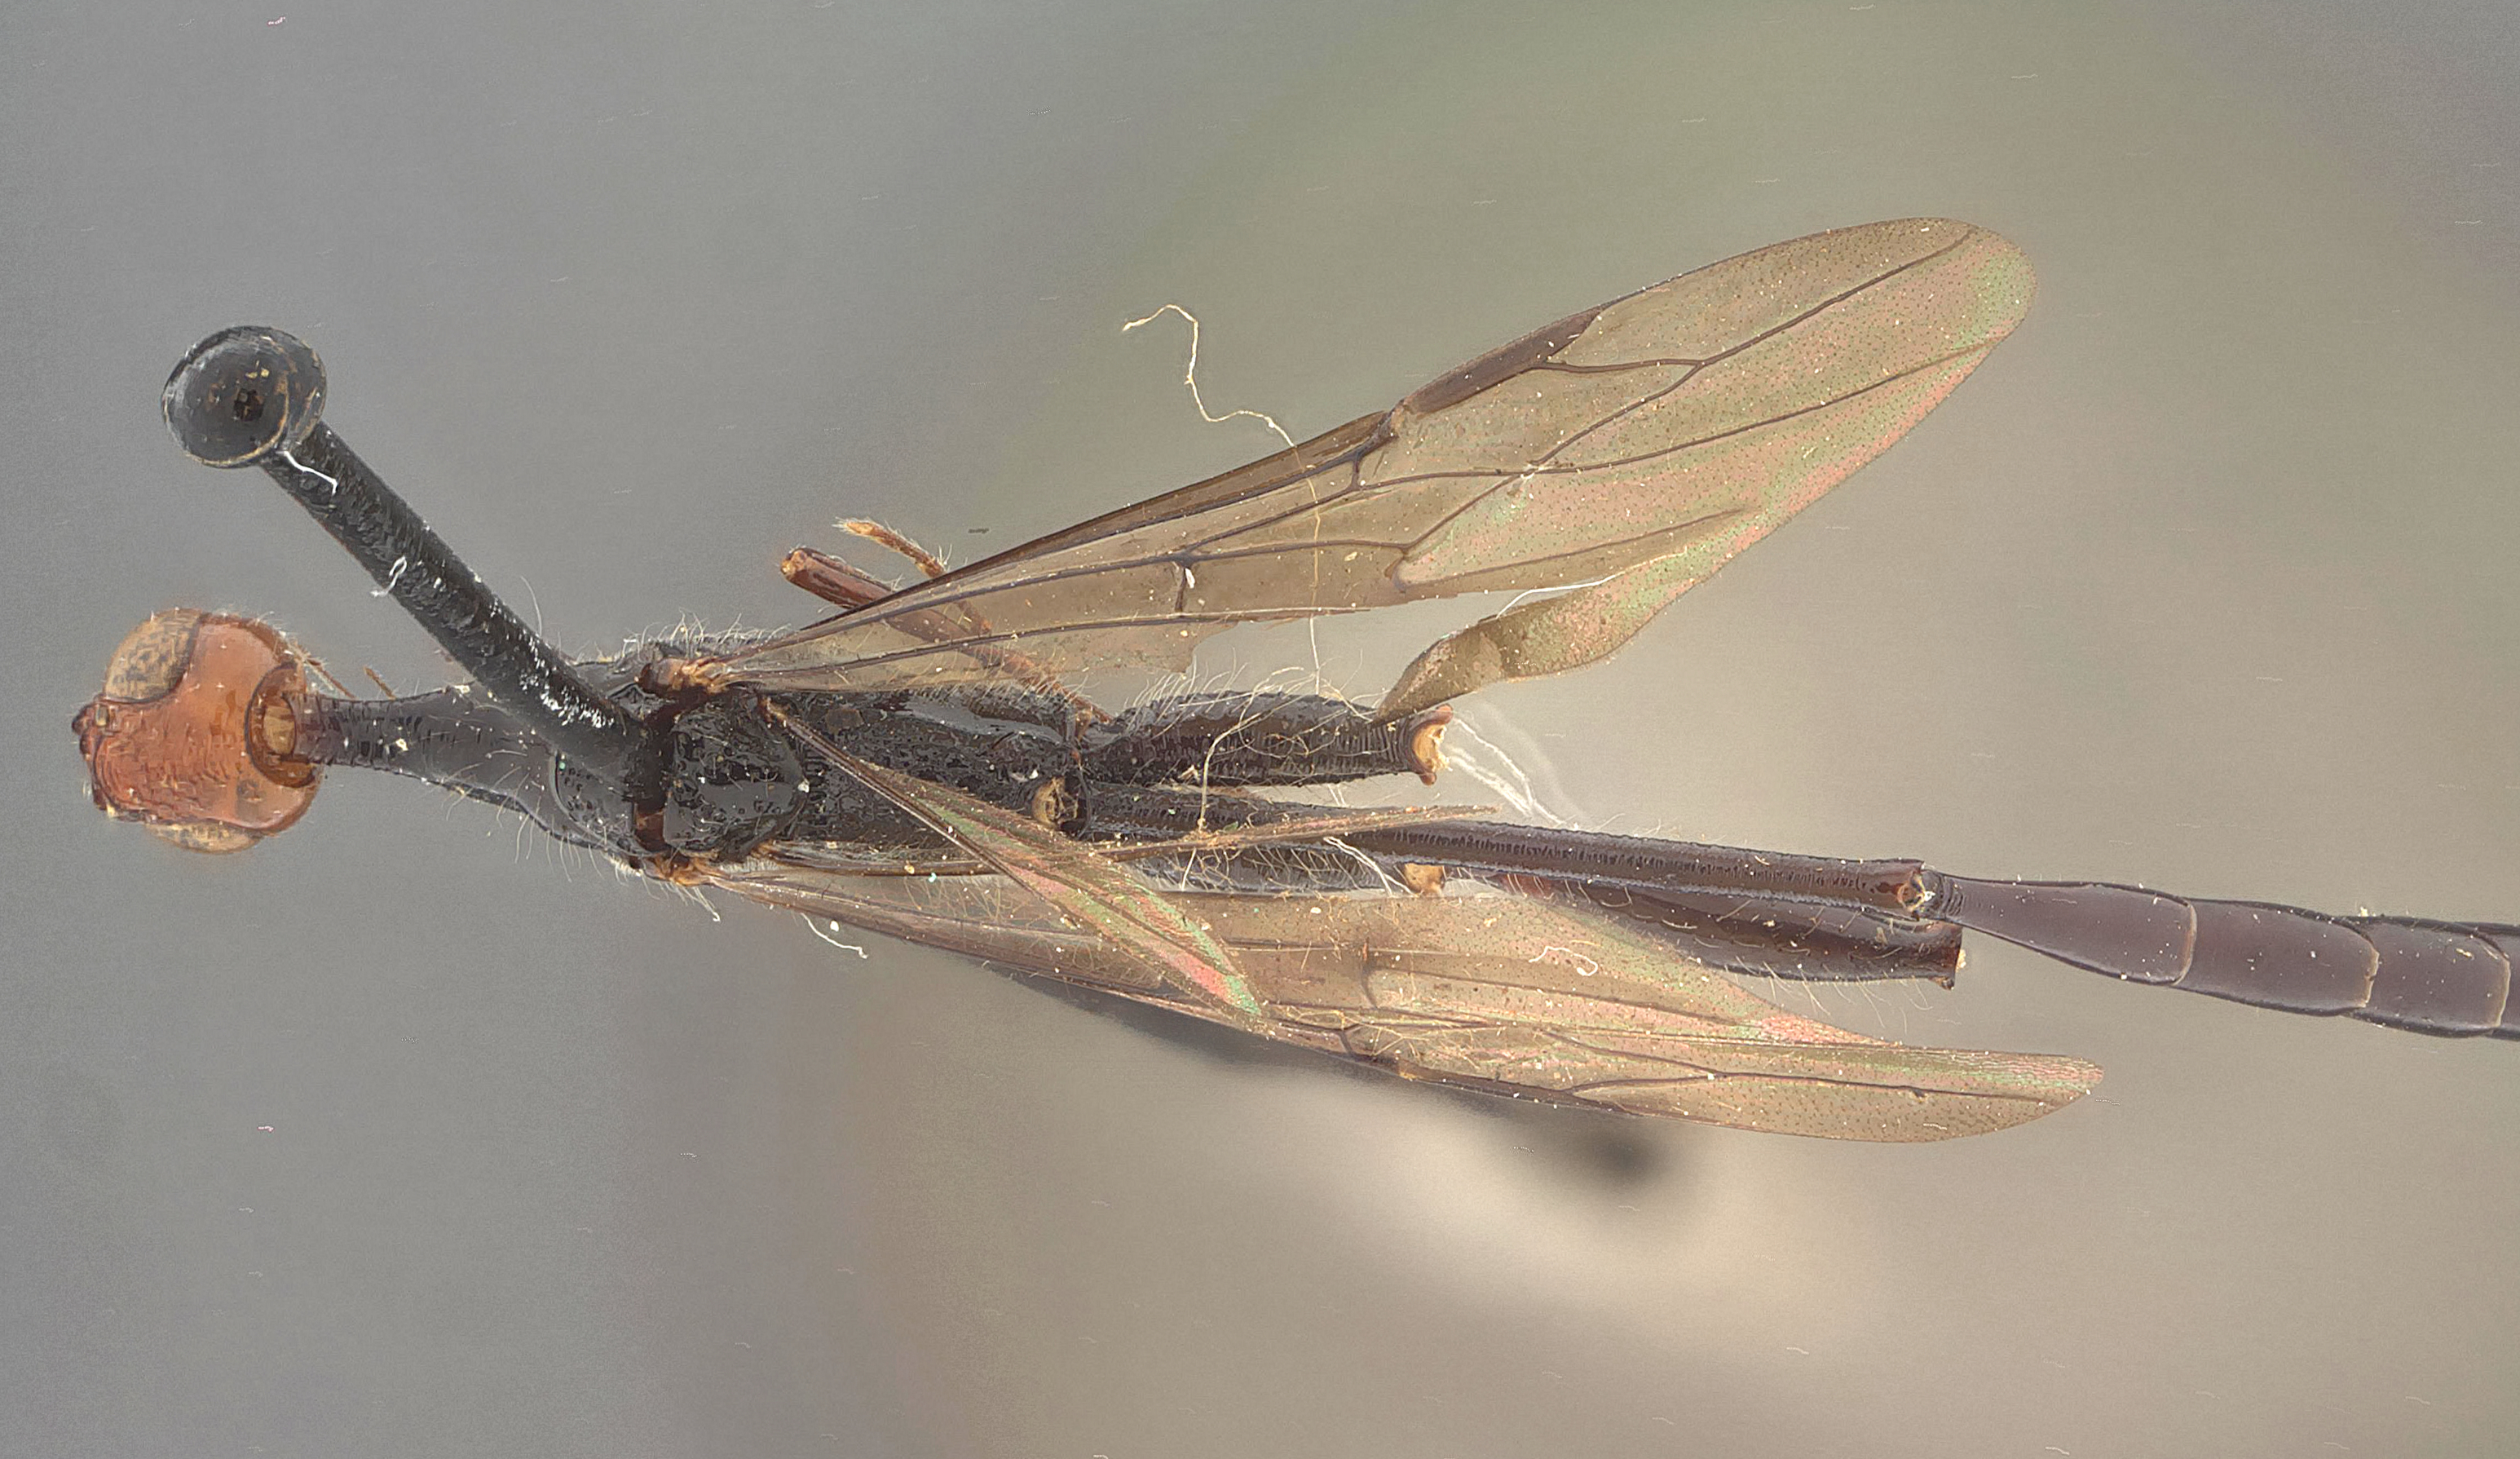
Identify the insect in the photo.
Stephanus lepidus
